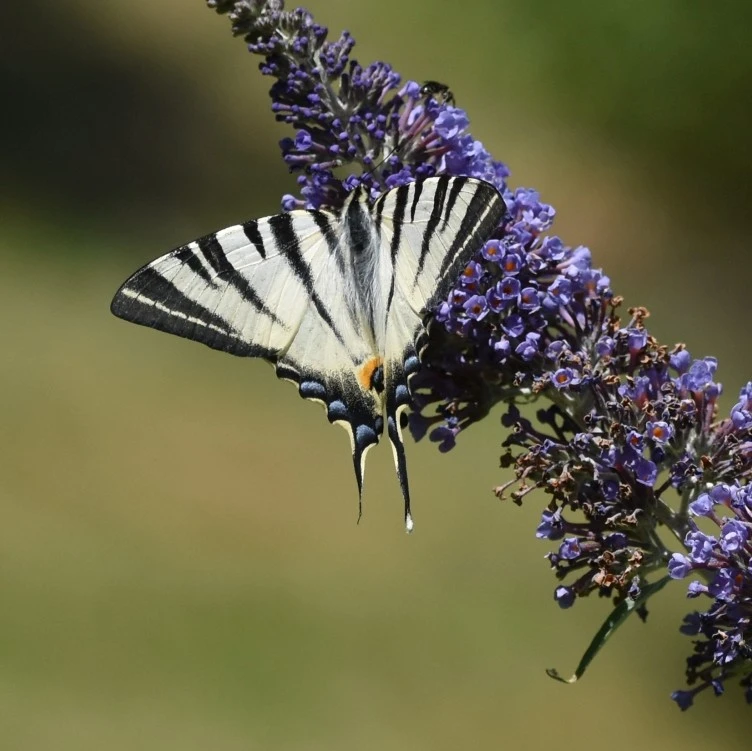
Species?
Iphiclides podalirius
